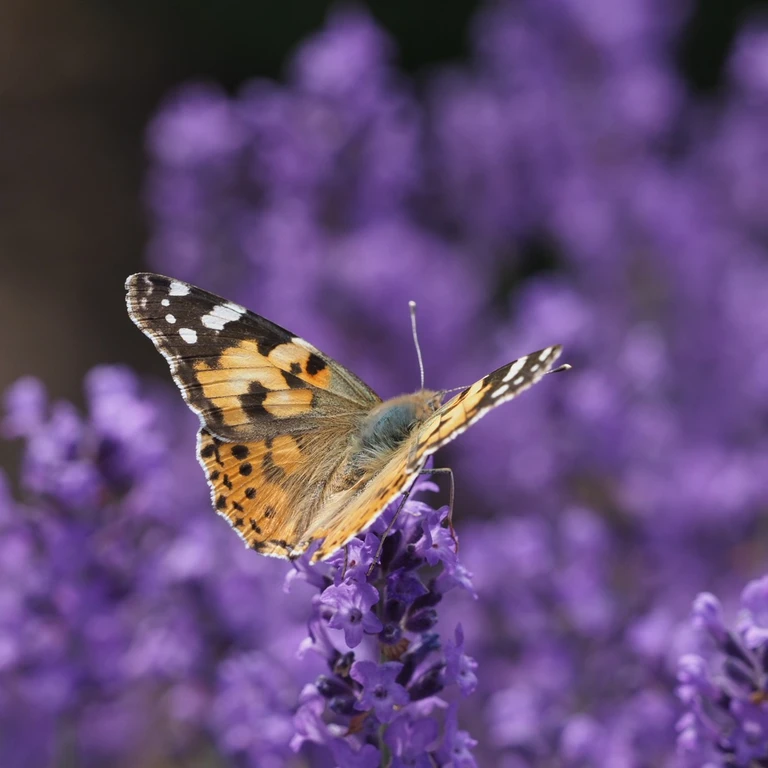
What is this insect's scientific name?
Vanessa cardui
